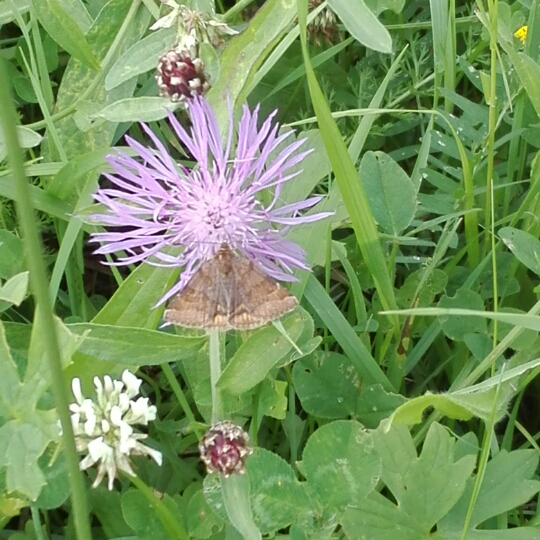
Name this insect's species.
Euclidia glyphica
